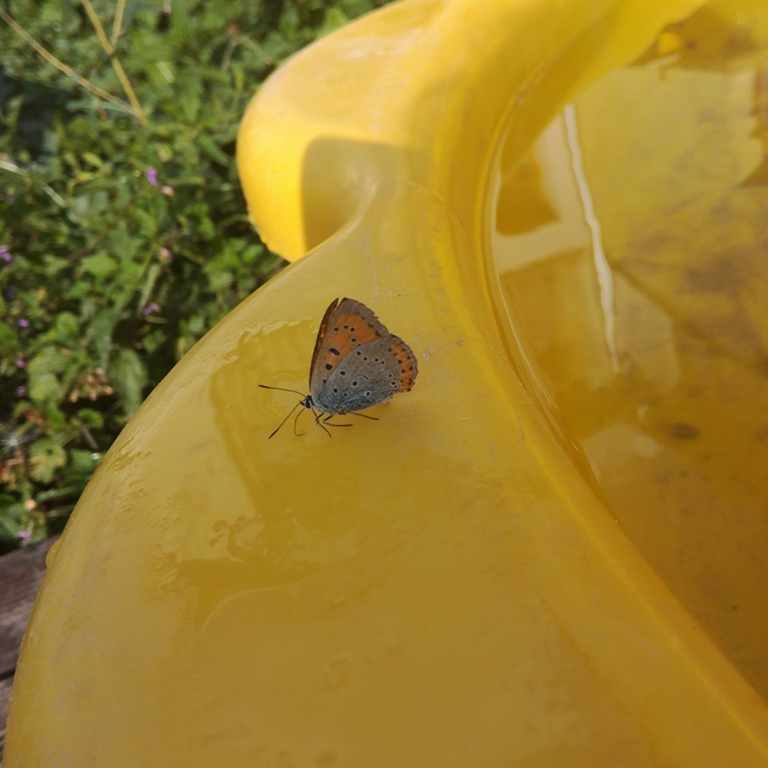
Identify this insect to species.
Lycaena dispar
